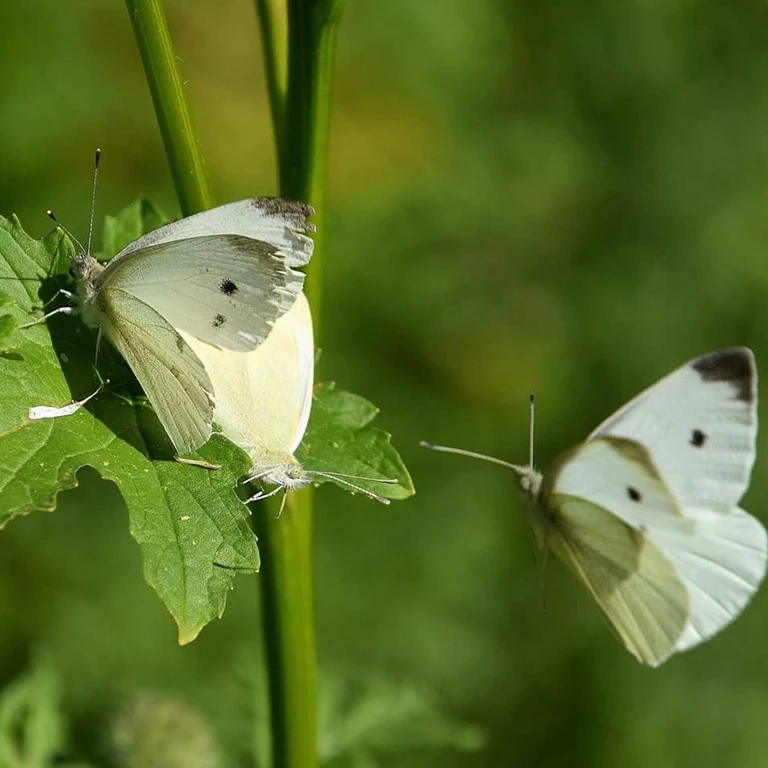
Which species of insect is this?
Pieris rapae
